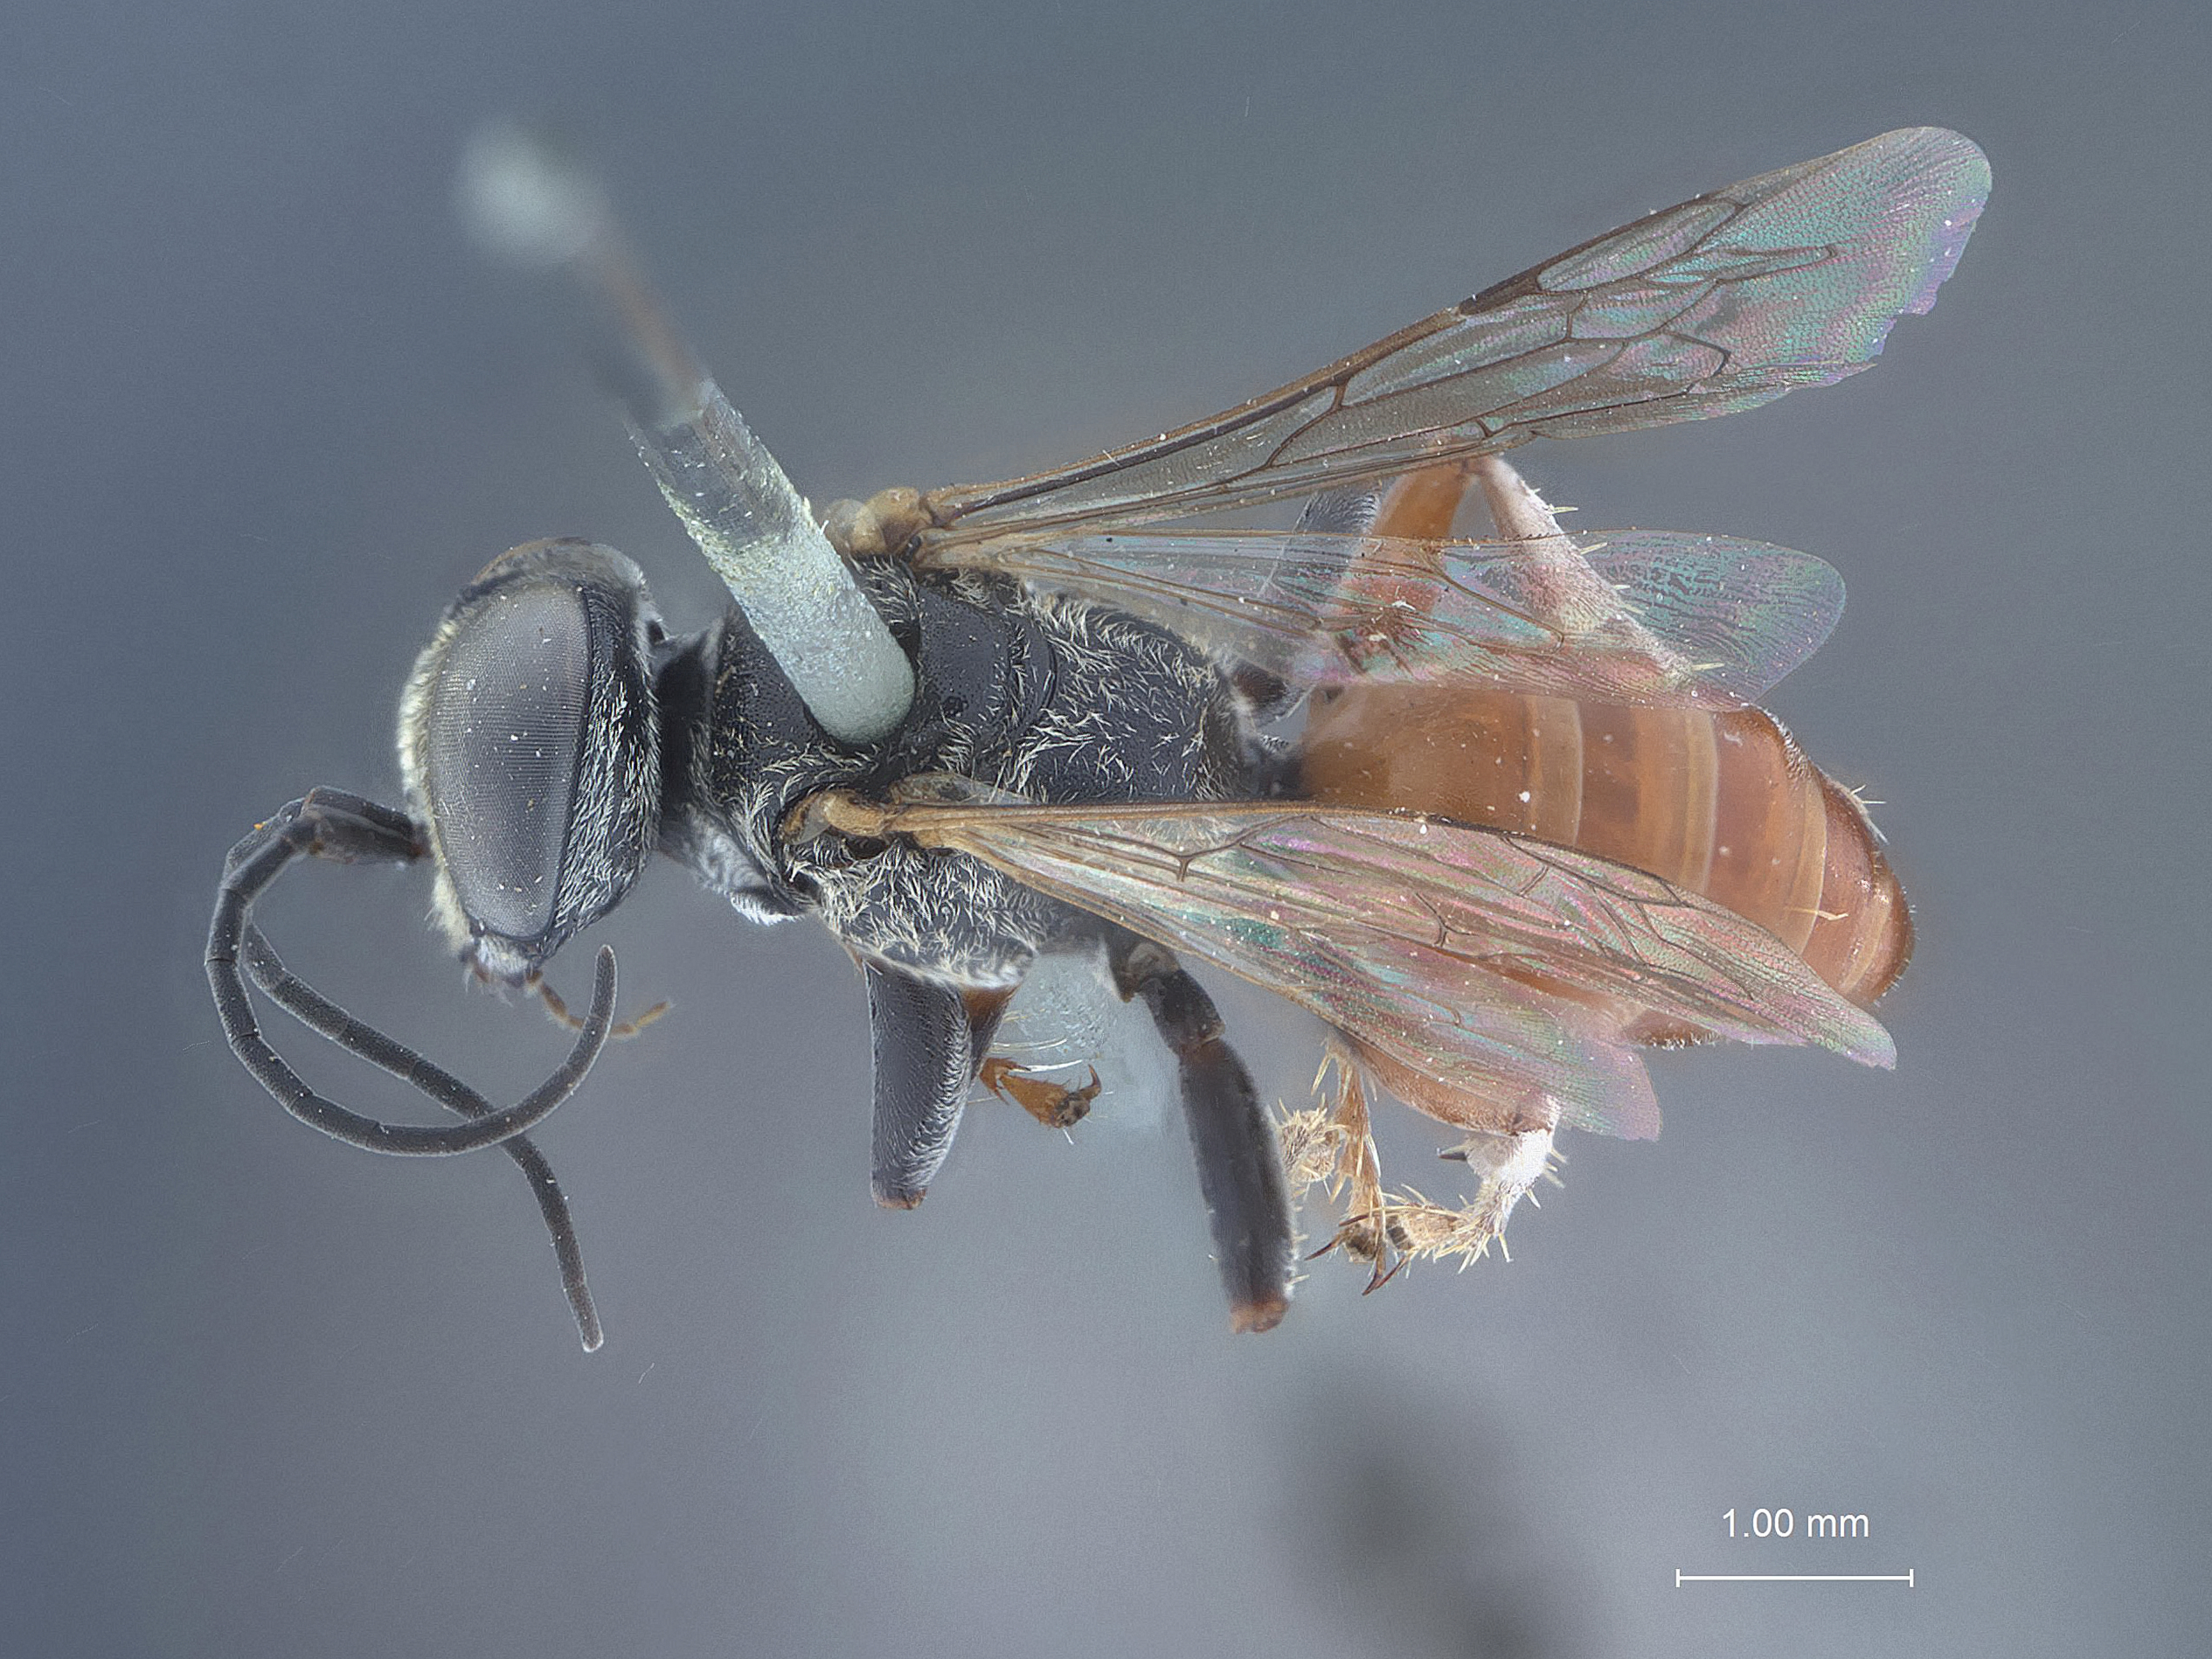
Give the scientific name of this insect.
Tachysphex nonakai
